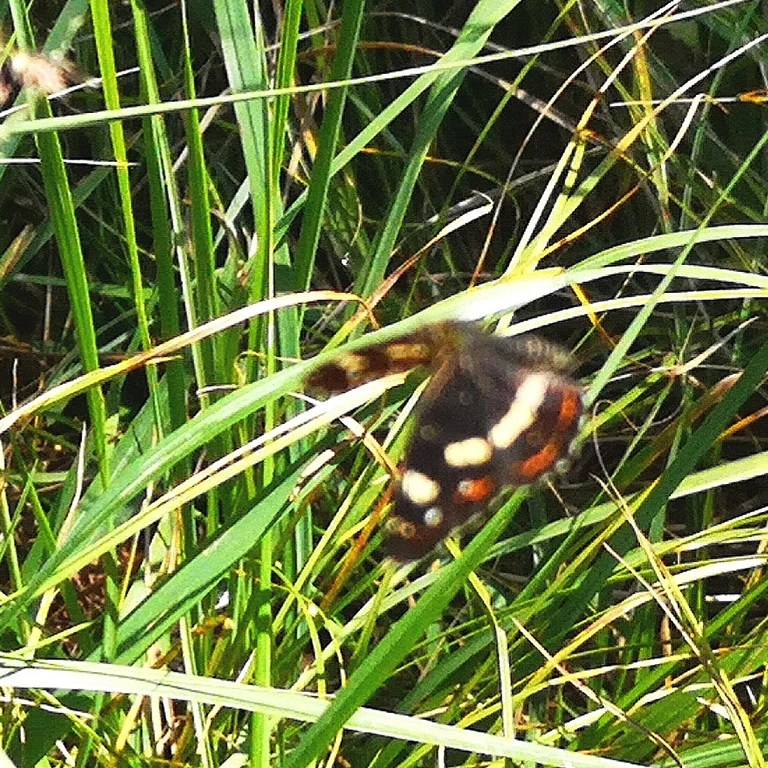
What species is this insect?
Araschnia levana
